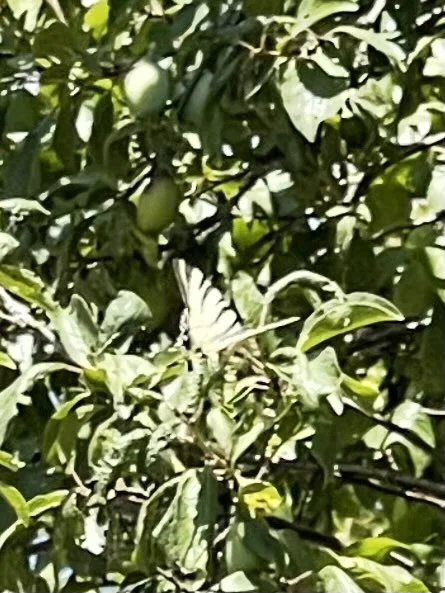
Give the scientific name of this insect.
Iphiclides podalirius
